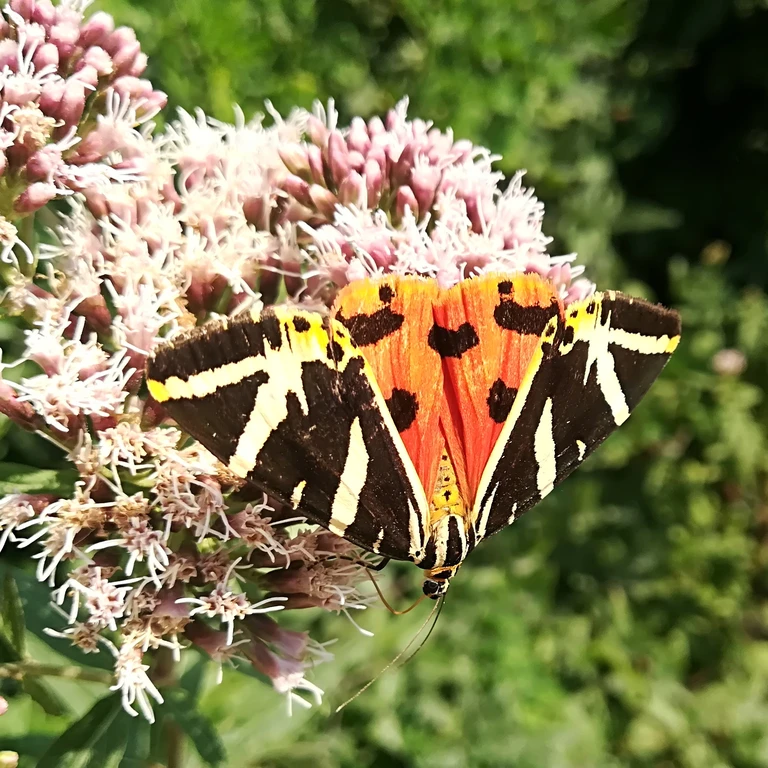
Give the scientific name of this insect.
Euplagia quadripunctaria
